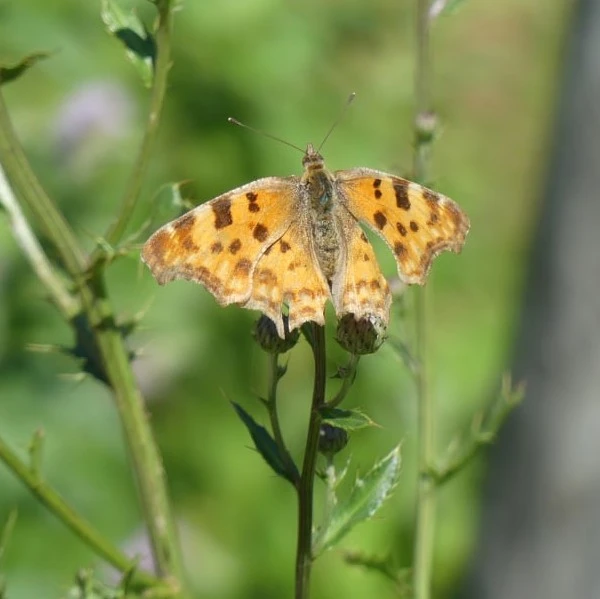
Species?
Polygonia c-album
